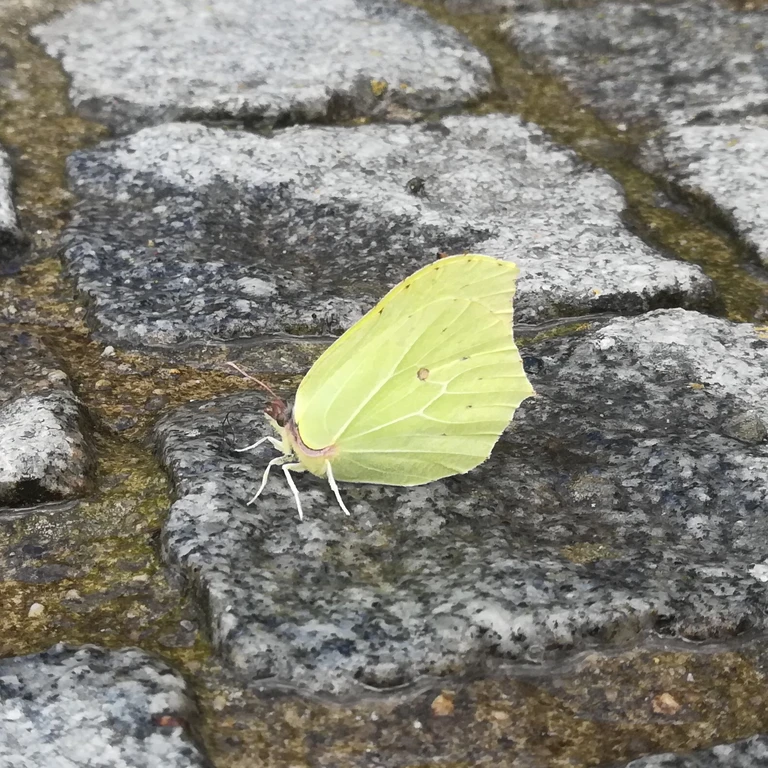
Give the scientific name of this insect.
Gonepteryx rhamni
